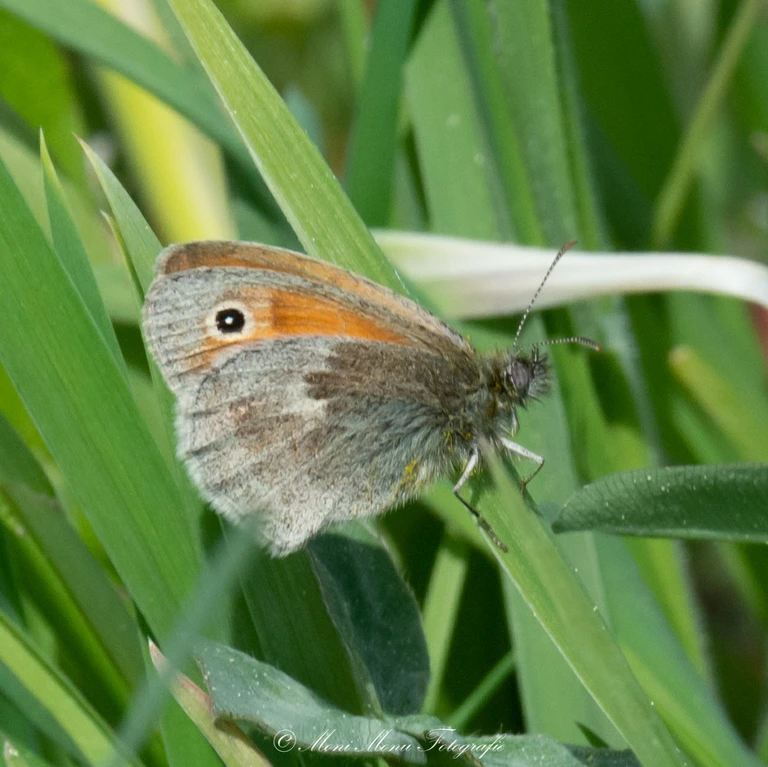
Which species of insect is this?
Coenonympha pamphilus
